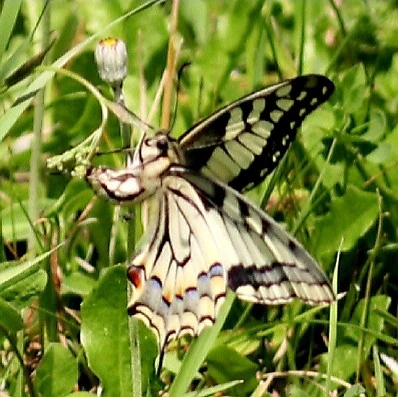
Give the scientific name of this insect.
Papilio machaon
